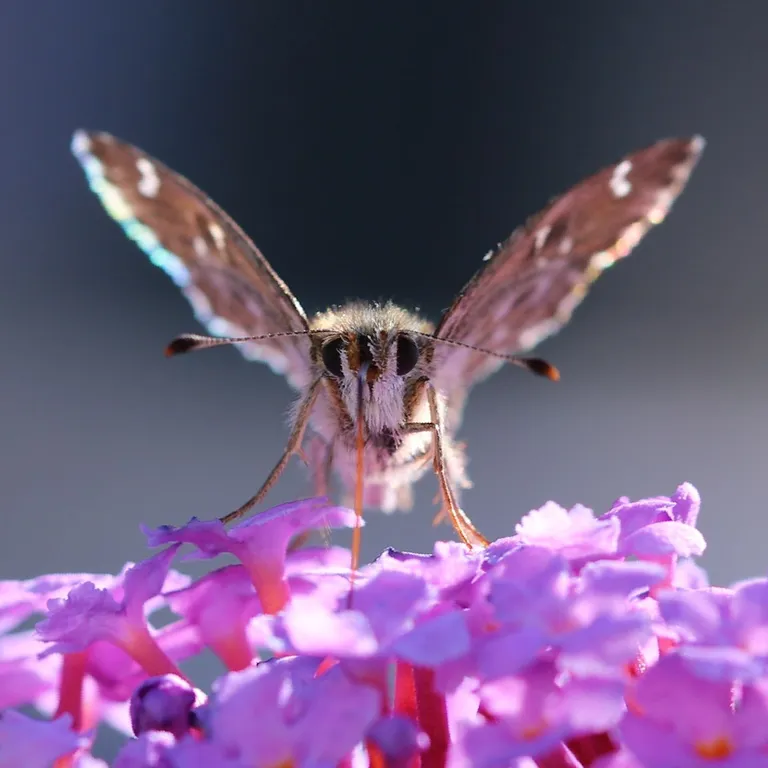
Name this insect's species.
Carcharodus alceae
